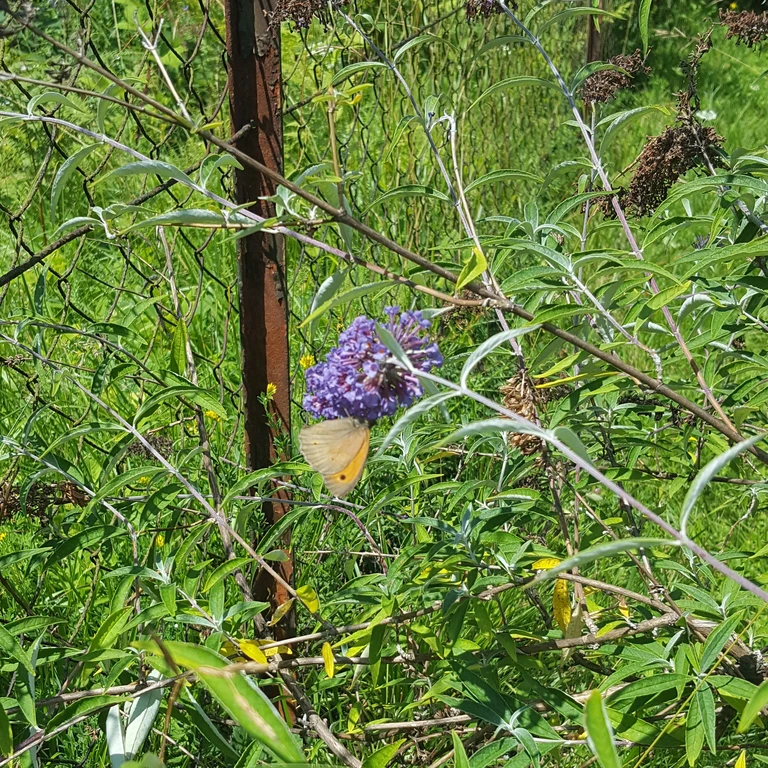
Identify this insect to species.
Maniola jurtina
